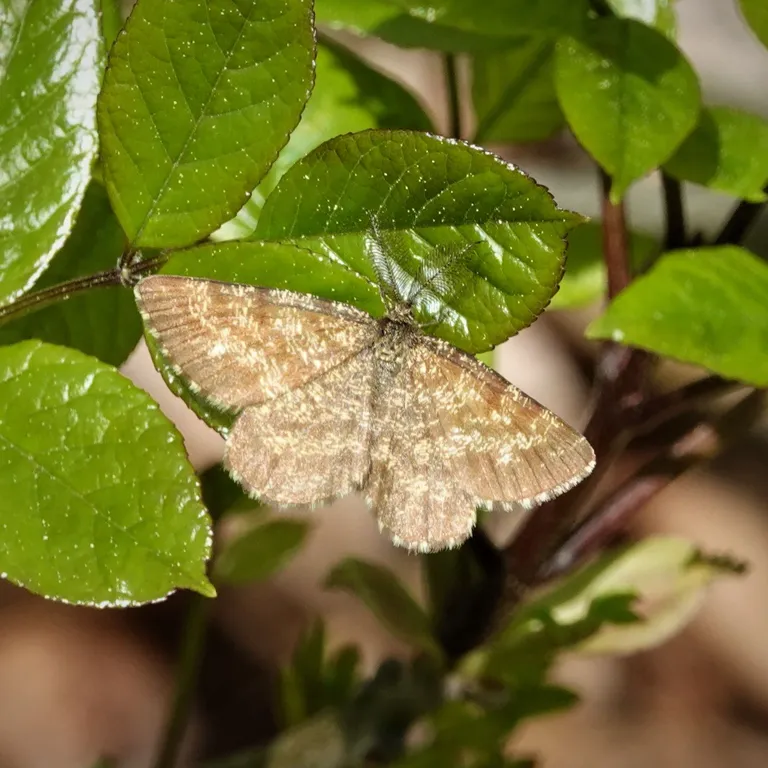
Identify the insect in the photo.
Ematurga atomaria
